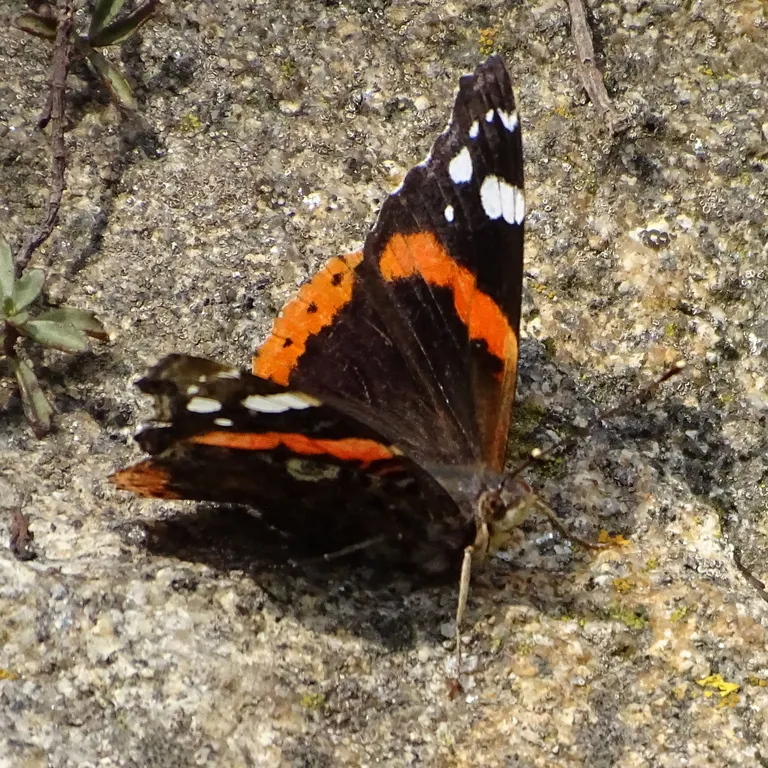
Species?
Vanessa atalanta
